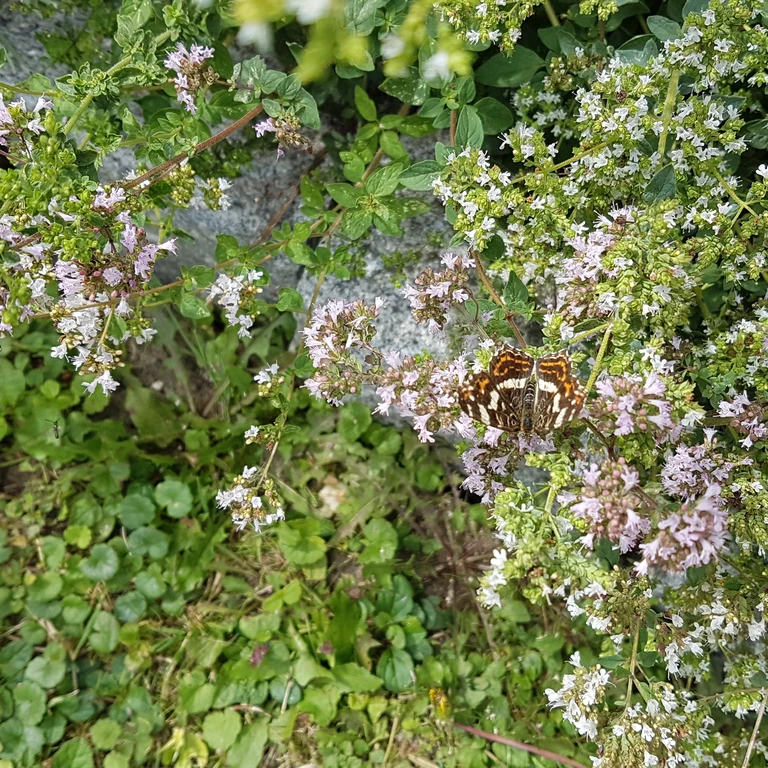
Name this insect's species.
Araschnia levana
